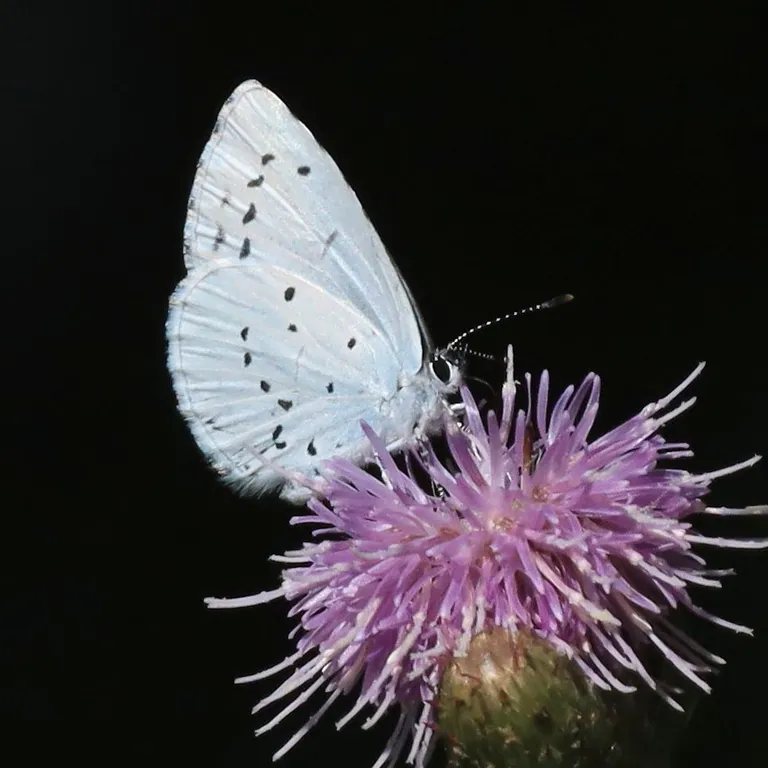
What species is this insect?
Celastrina argiolus
